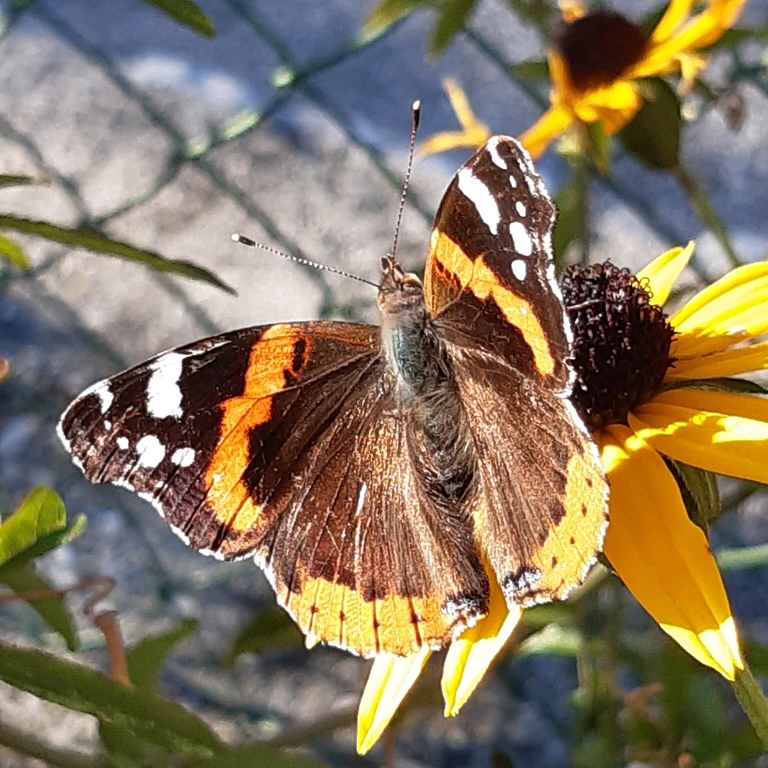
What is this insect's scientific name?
Vanessa atalanta
